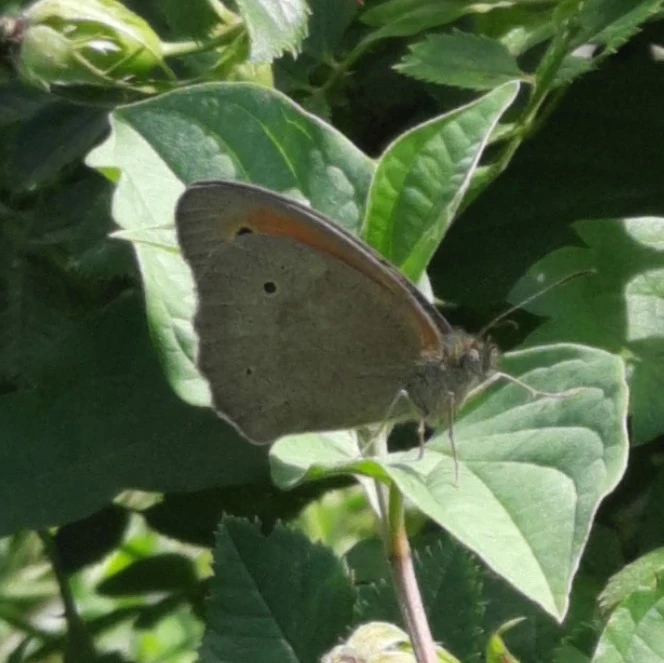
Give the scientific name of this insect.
Maniola jurtina
